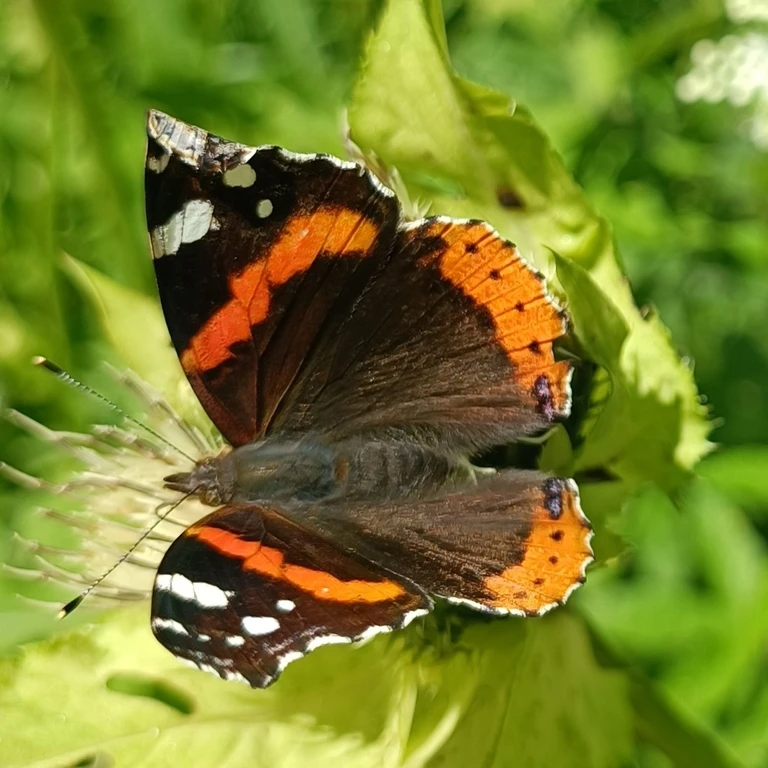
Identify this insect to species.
Vanessa atalanta
